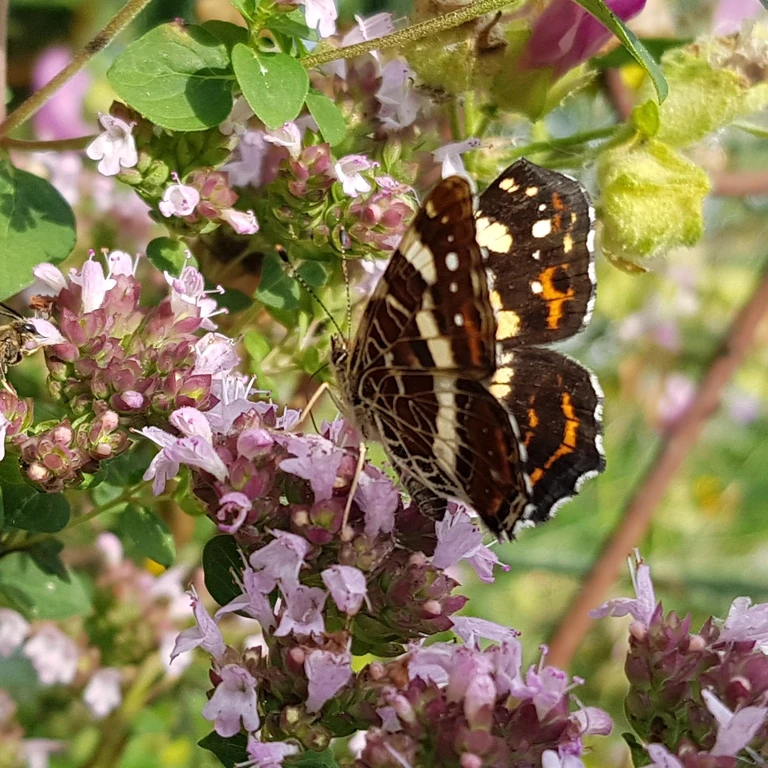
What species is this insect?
Araschnia levana
